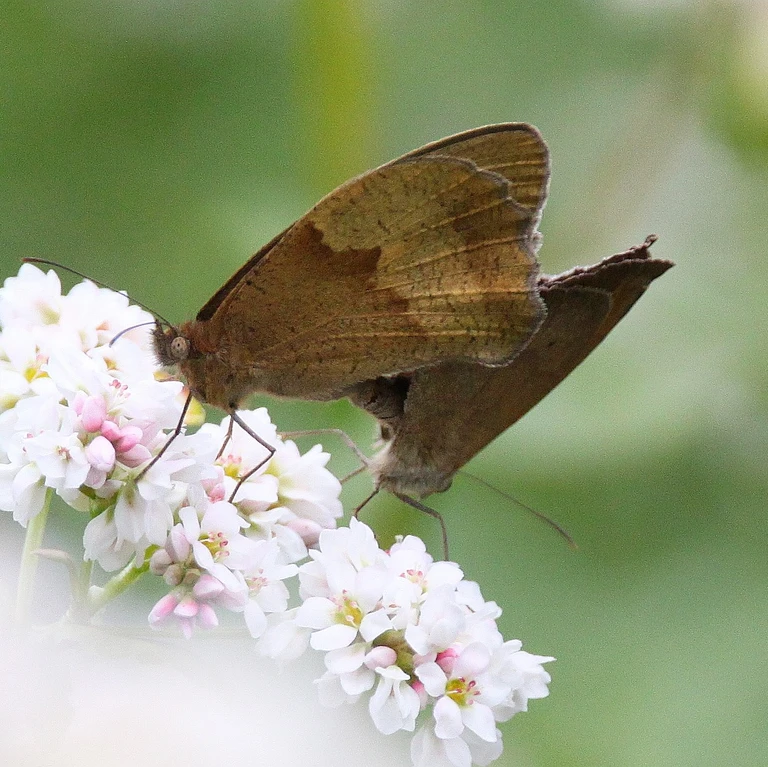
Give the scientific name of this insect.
Maniola jurtina
